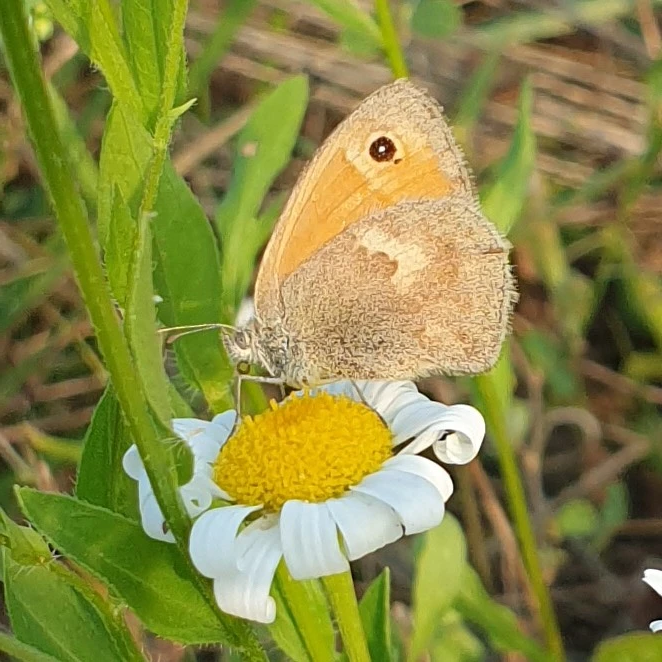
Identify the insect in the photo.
Coenonympha pamphilus
